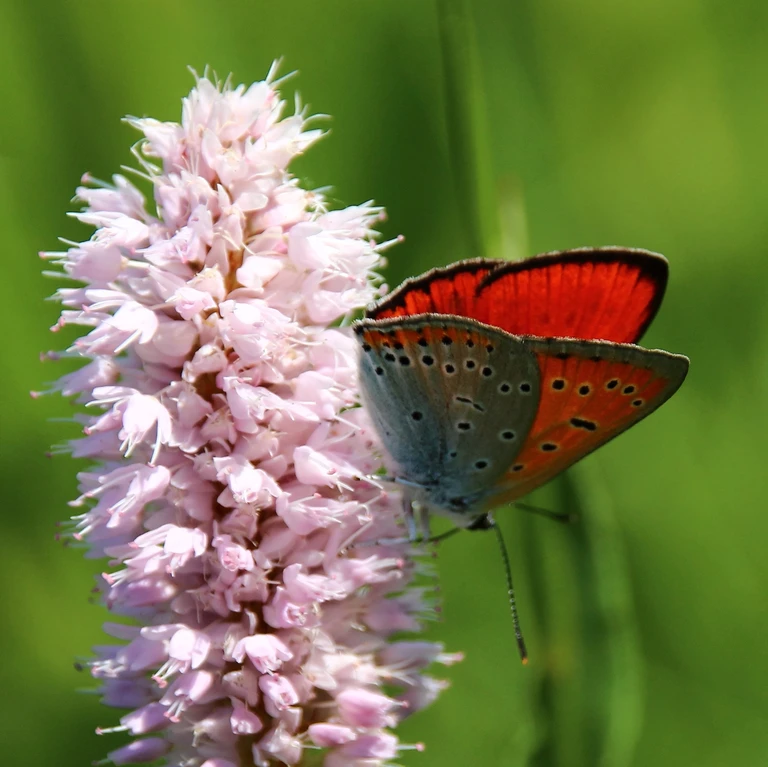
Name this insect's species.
Lycaena dispar
